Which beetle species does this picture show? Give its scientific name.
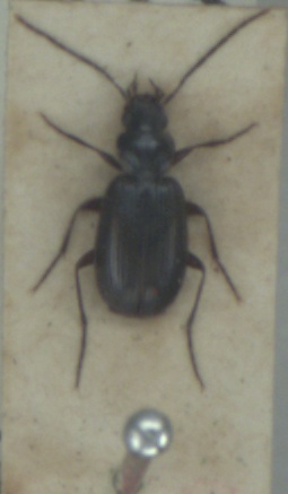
Badister dilatatus
